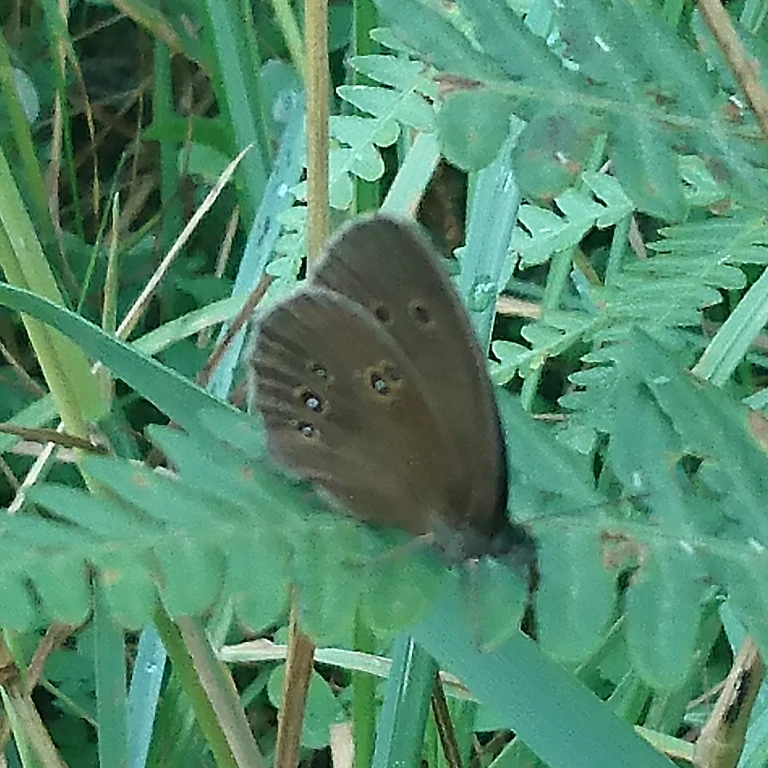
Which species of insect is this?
Aphantopus hyperantus
